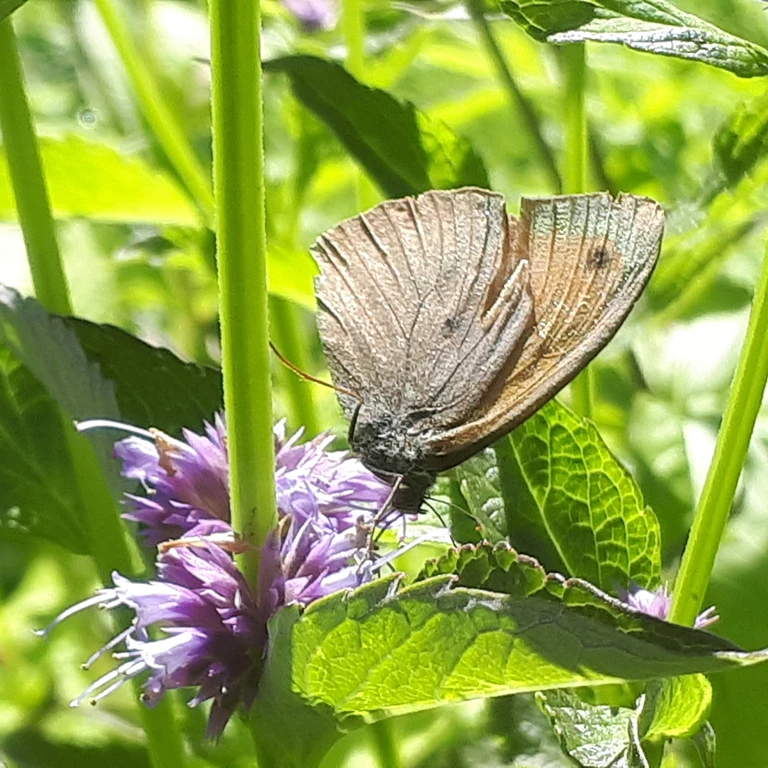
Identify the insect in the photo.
Maniola jurtina
